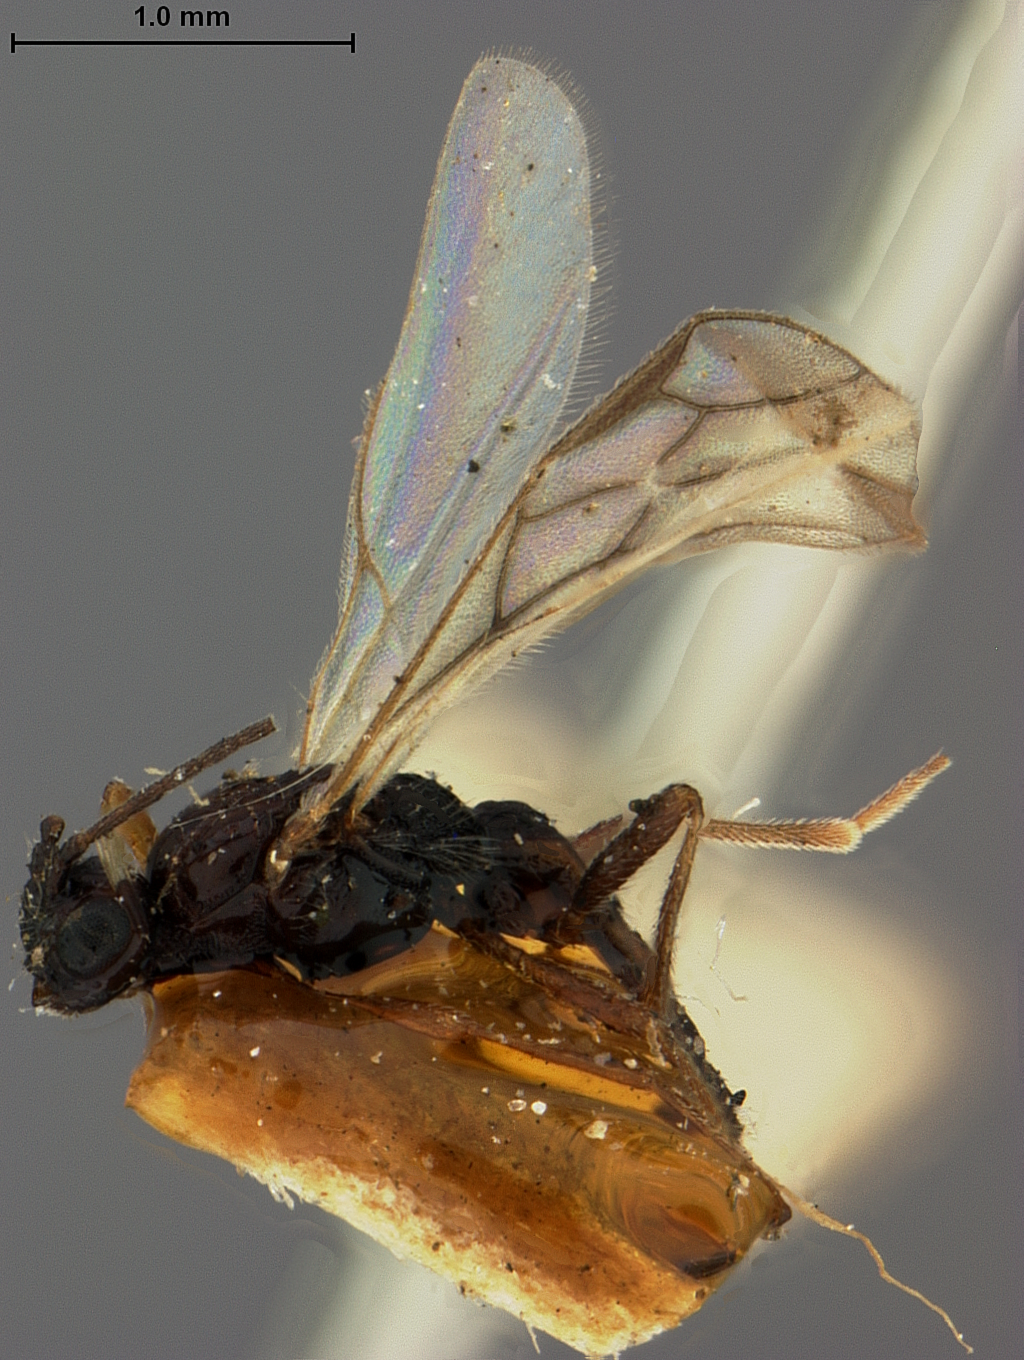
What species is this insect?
Hormius americanus
